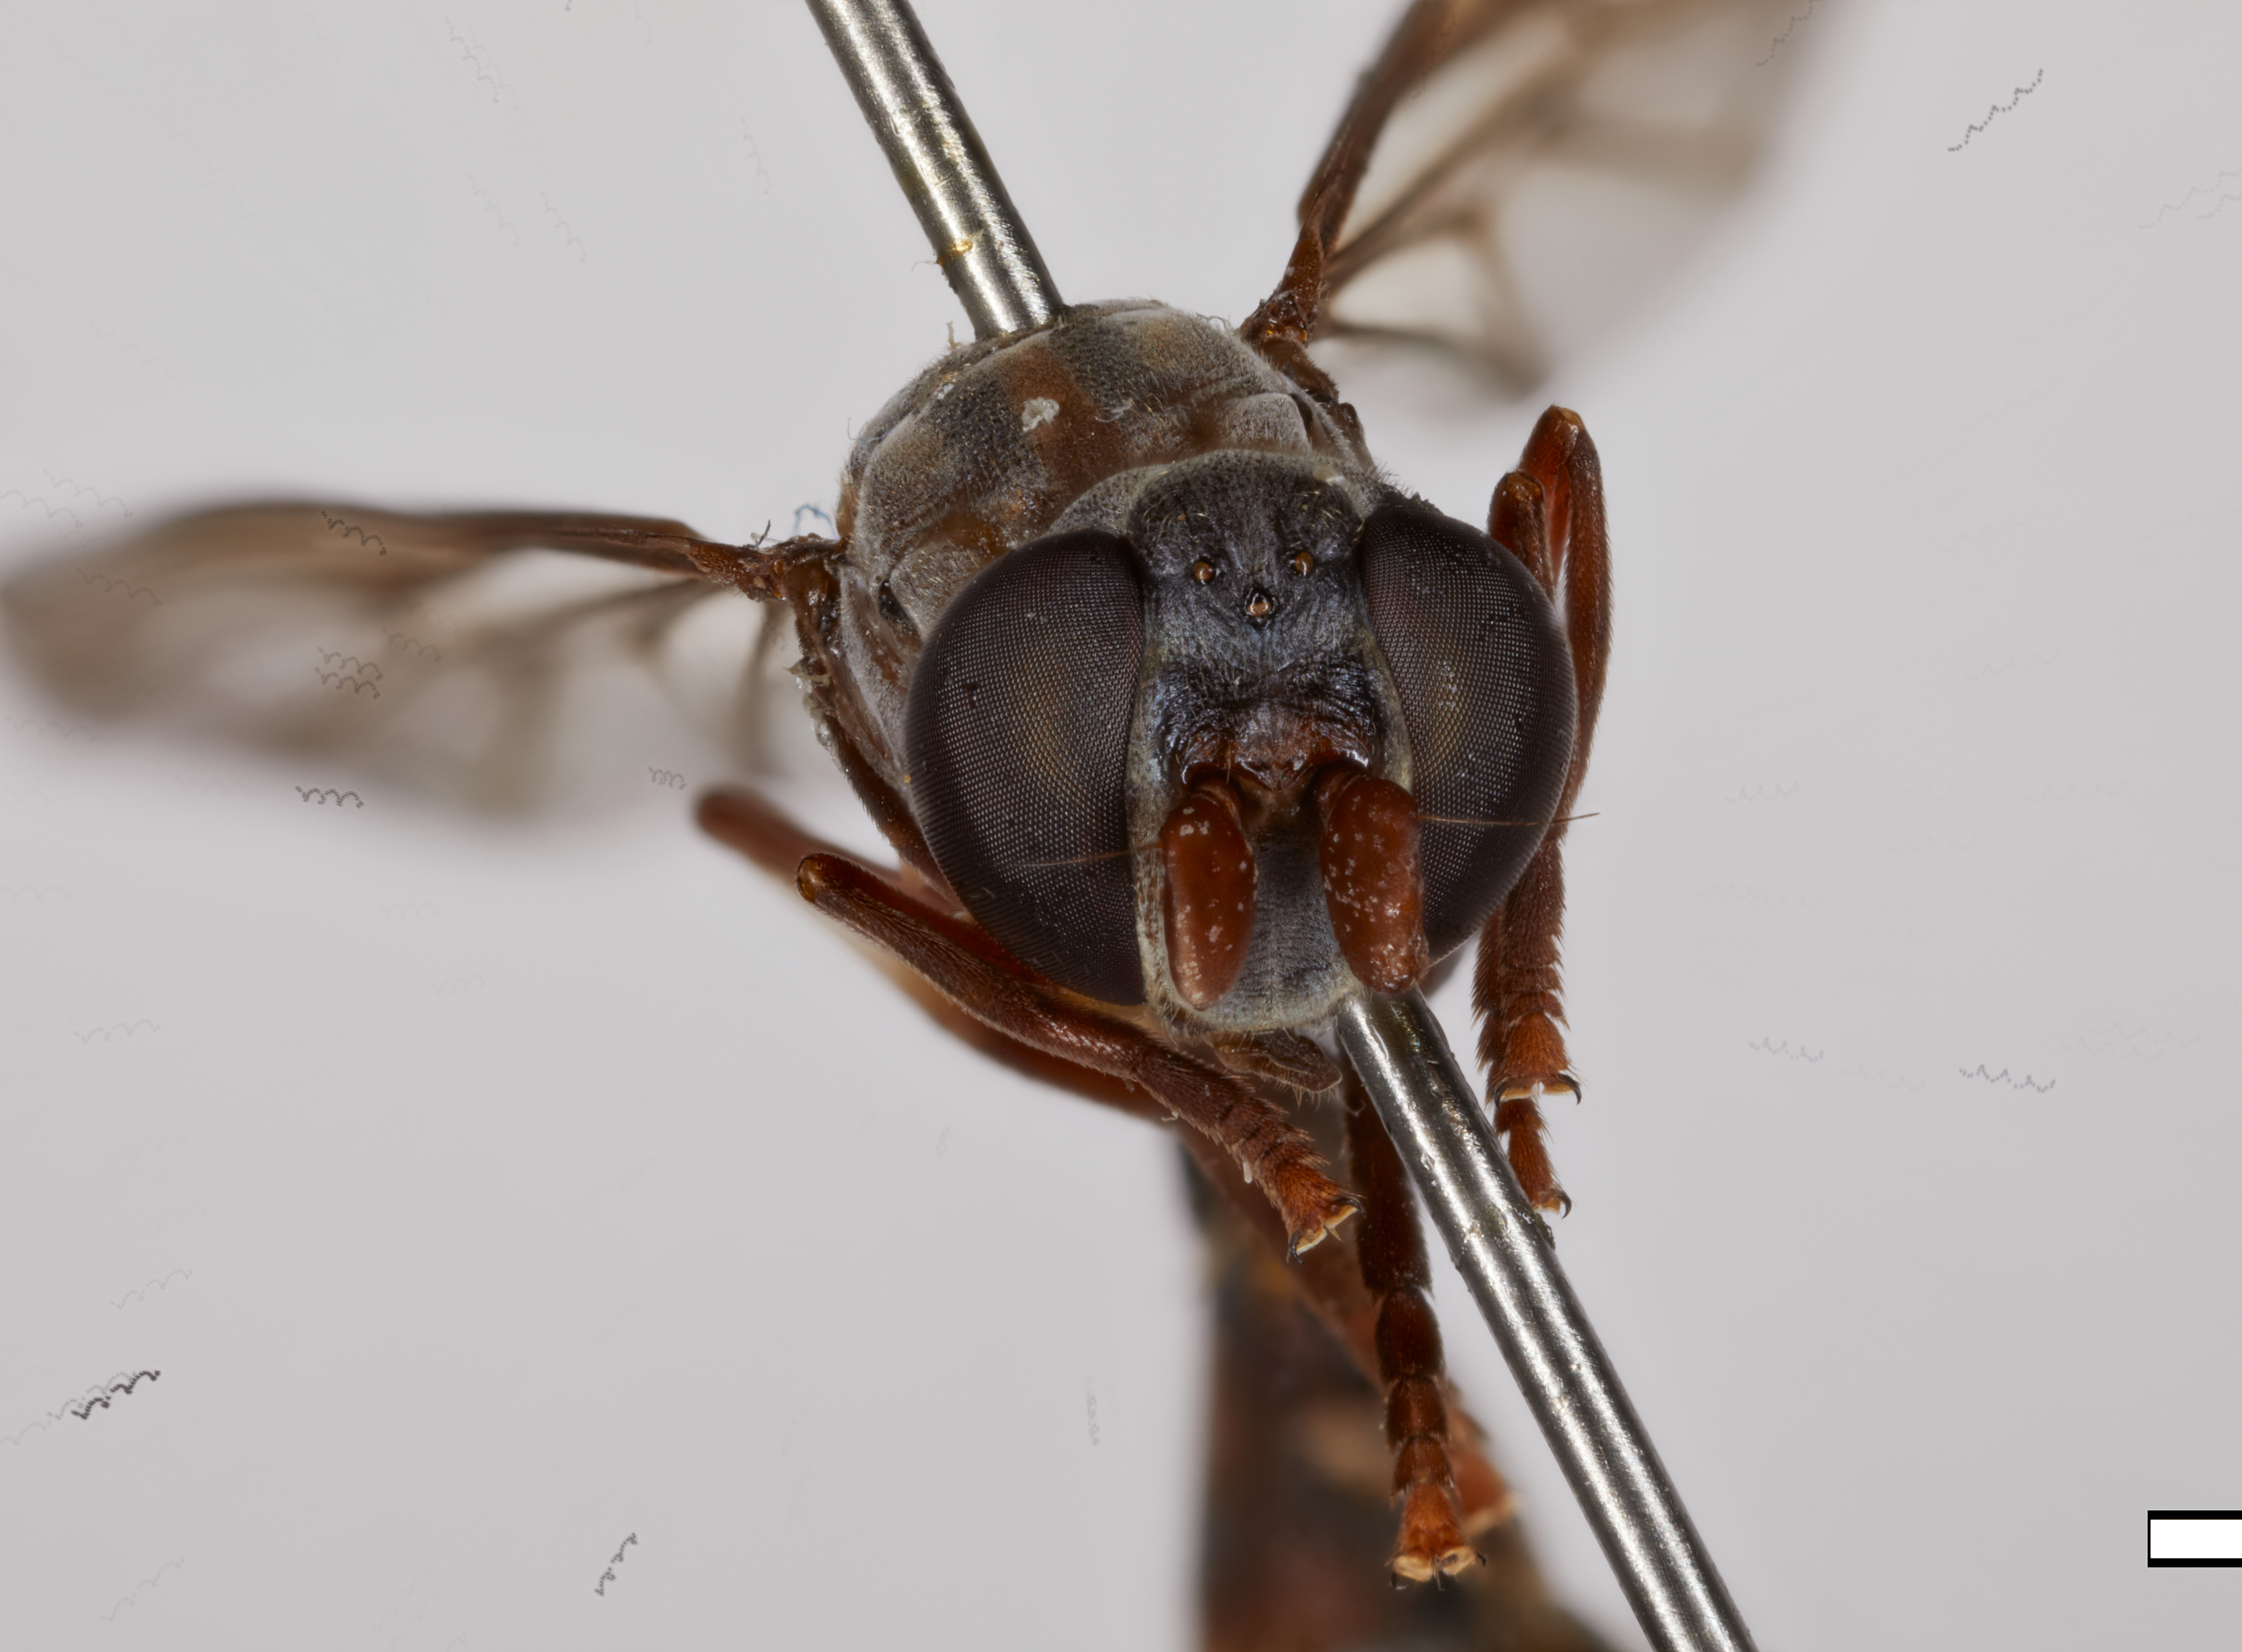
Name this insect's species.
Spheginobaccha pamela
